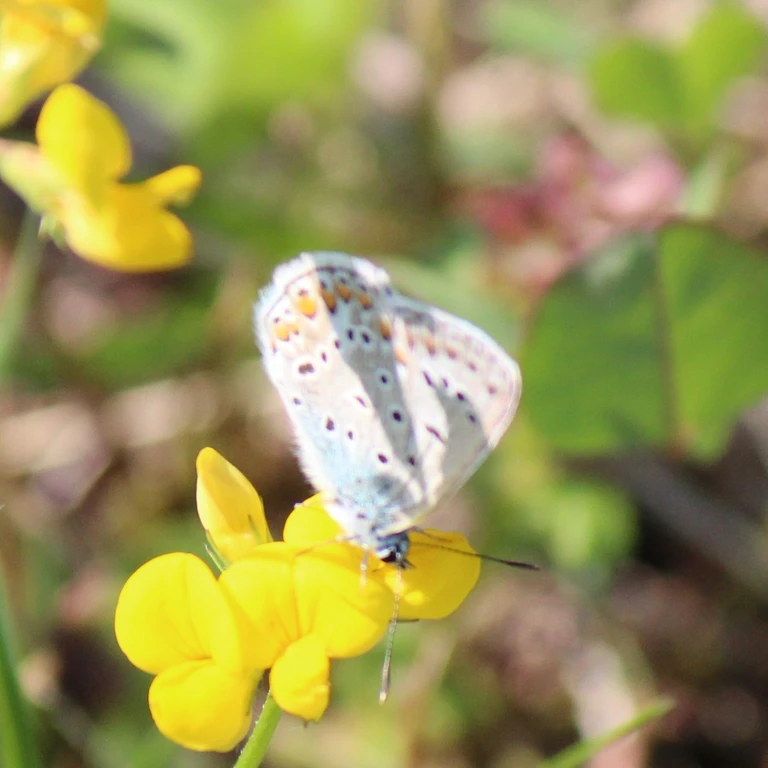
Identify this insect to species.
Polyommatus icarus
